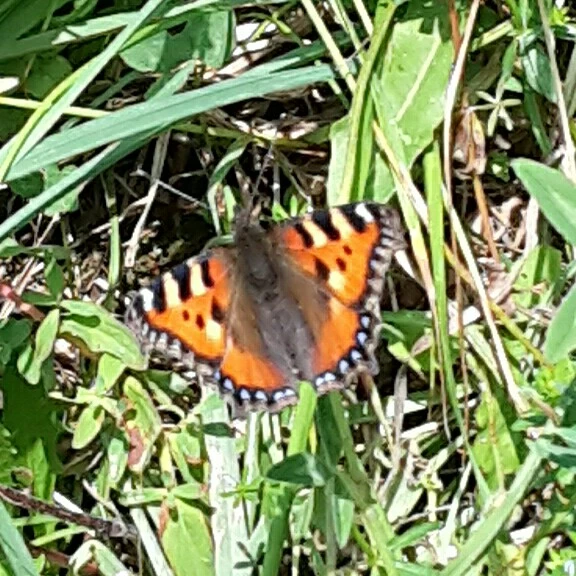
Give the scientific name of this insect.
Aglais urticae
